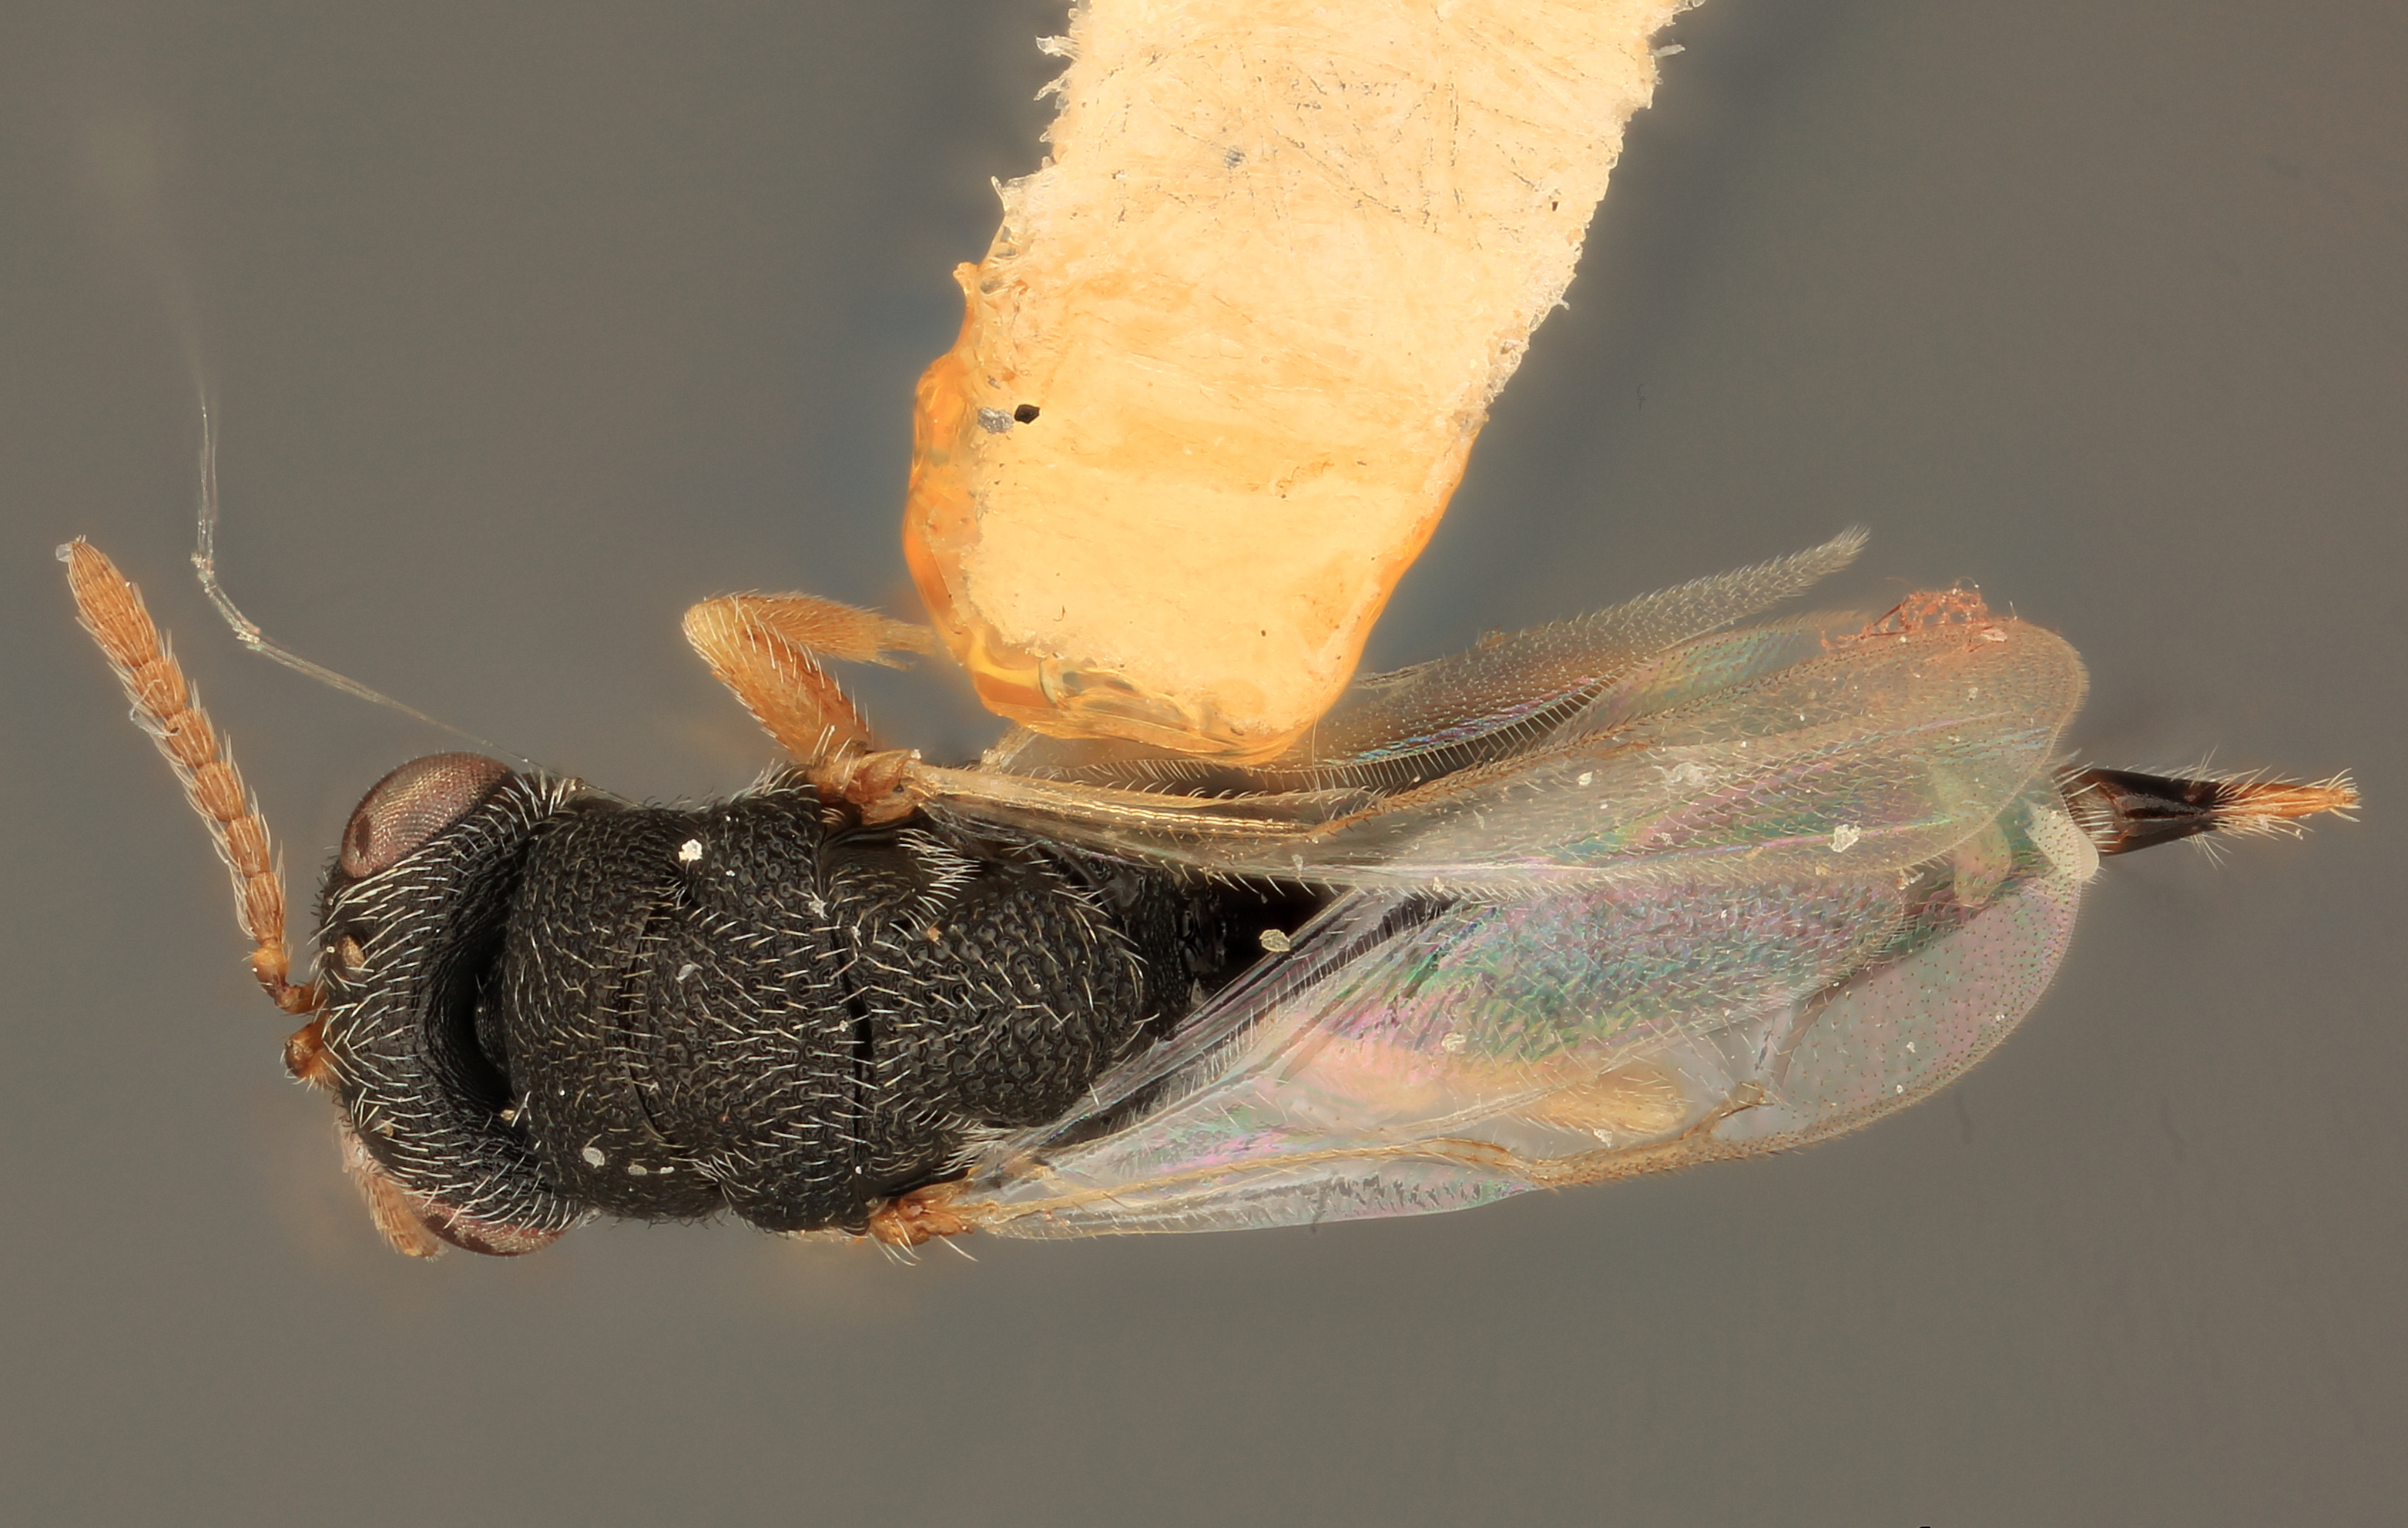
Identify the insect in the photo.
Eurytoma flavovultus
